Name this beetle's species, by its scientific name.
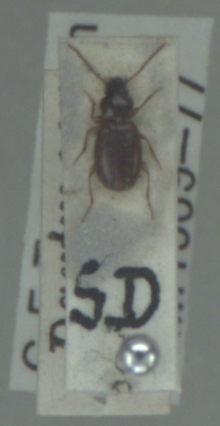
Trechus obtusus
